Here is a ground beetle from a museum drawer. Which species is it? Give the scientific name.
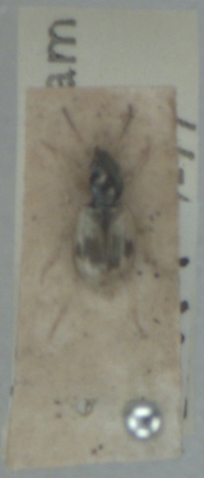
Bembidion pallidipenne
